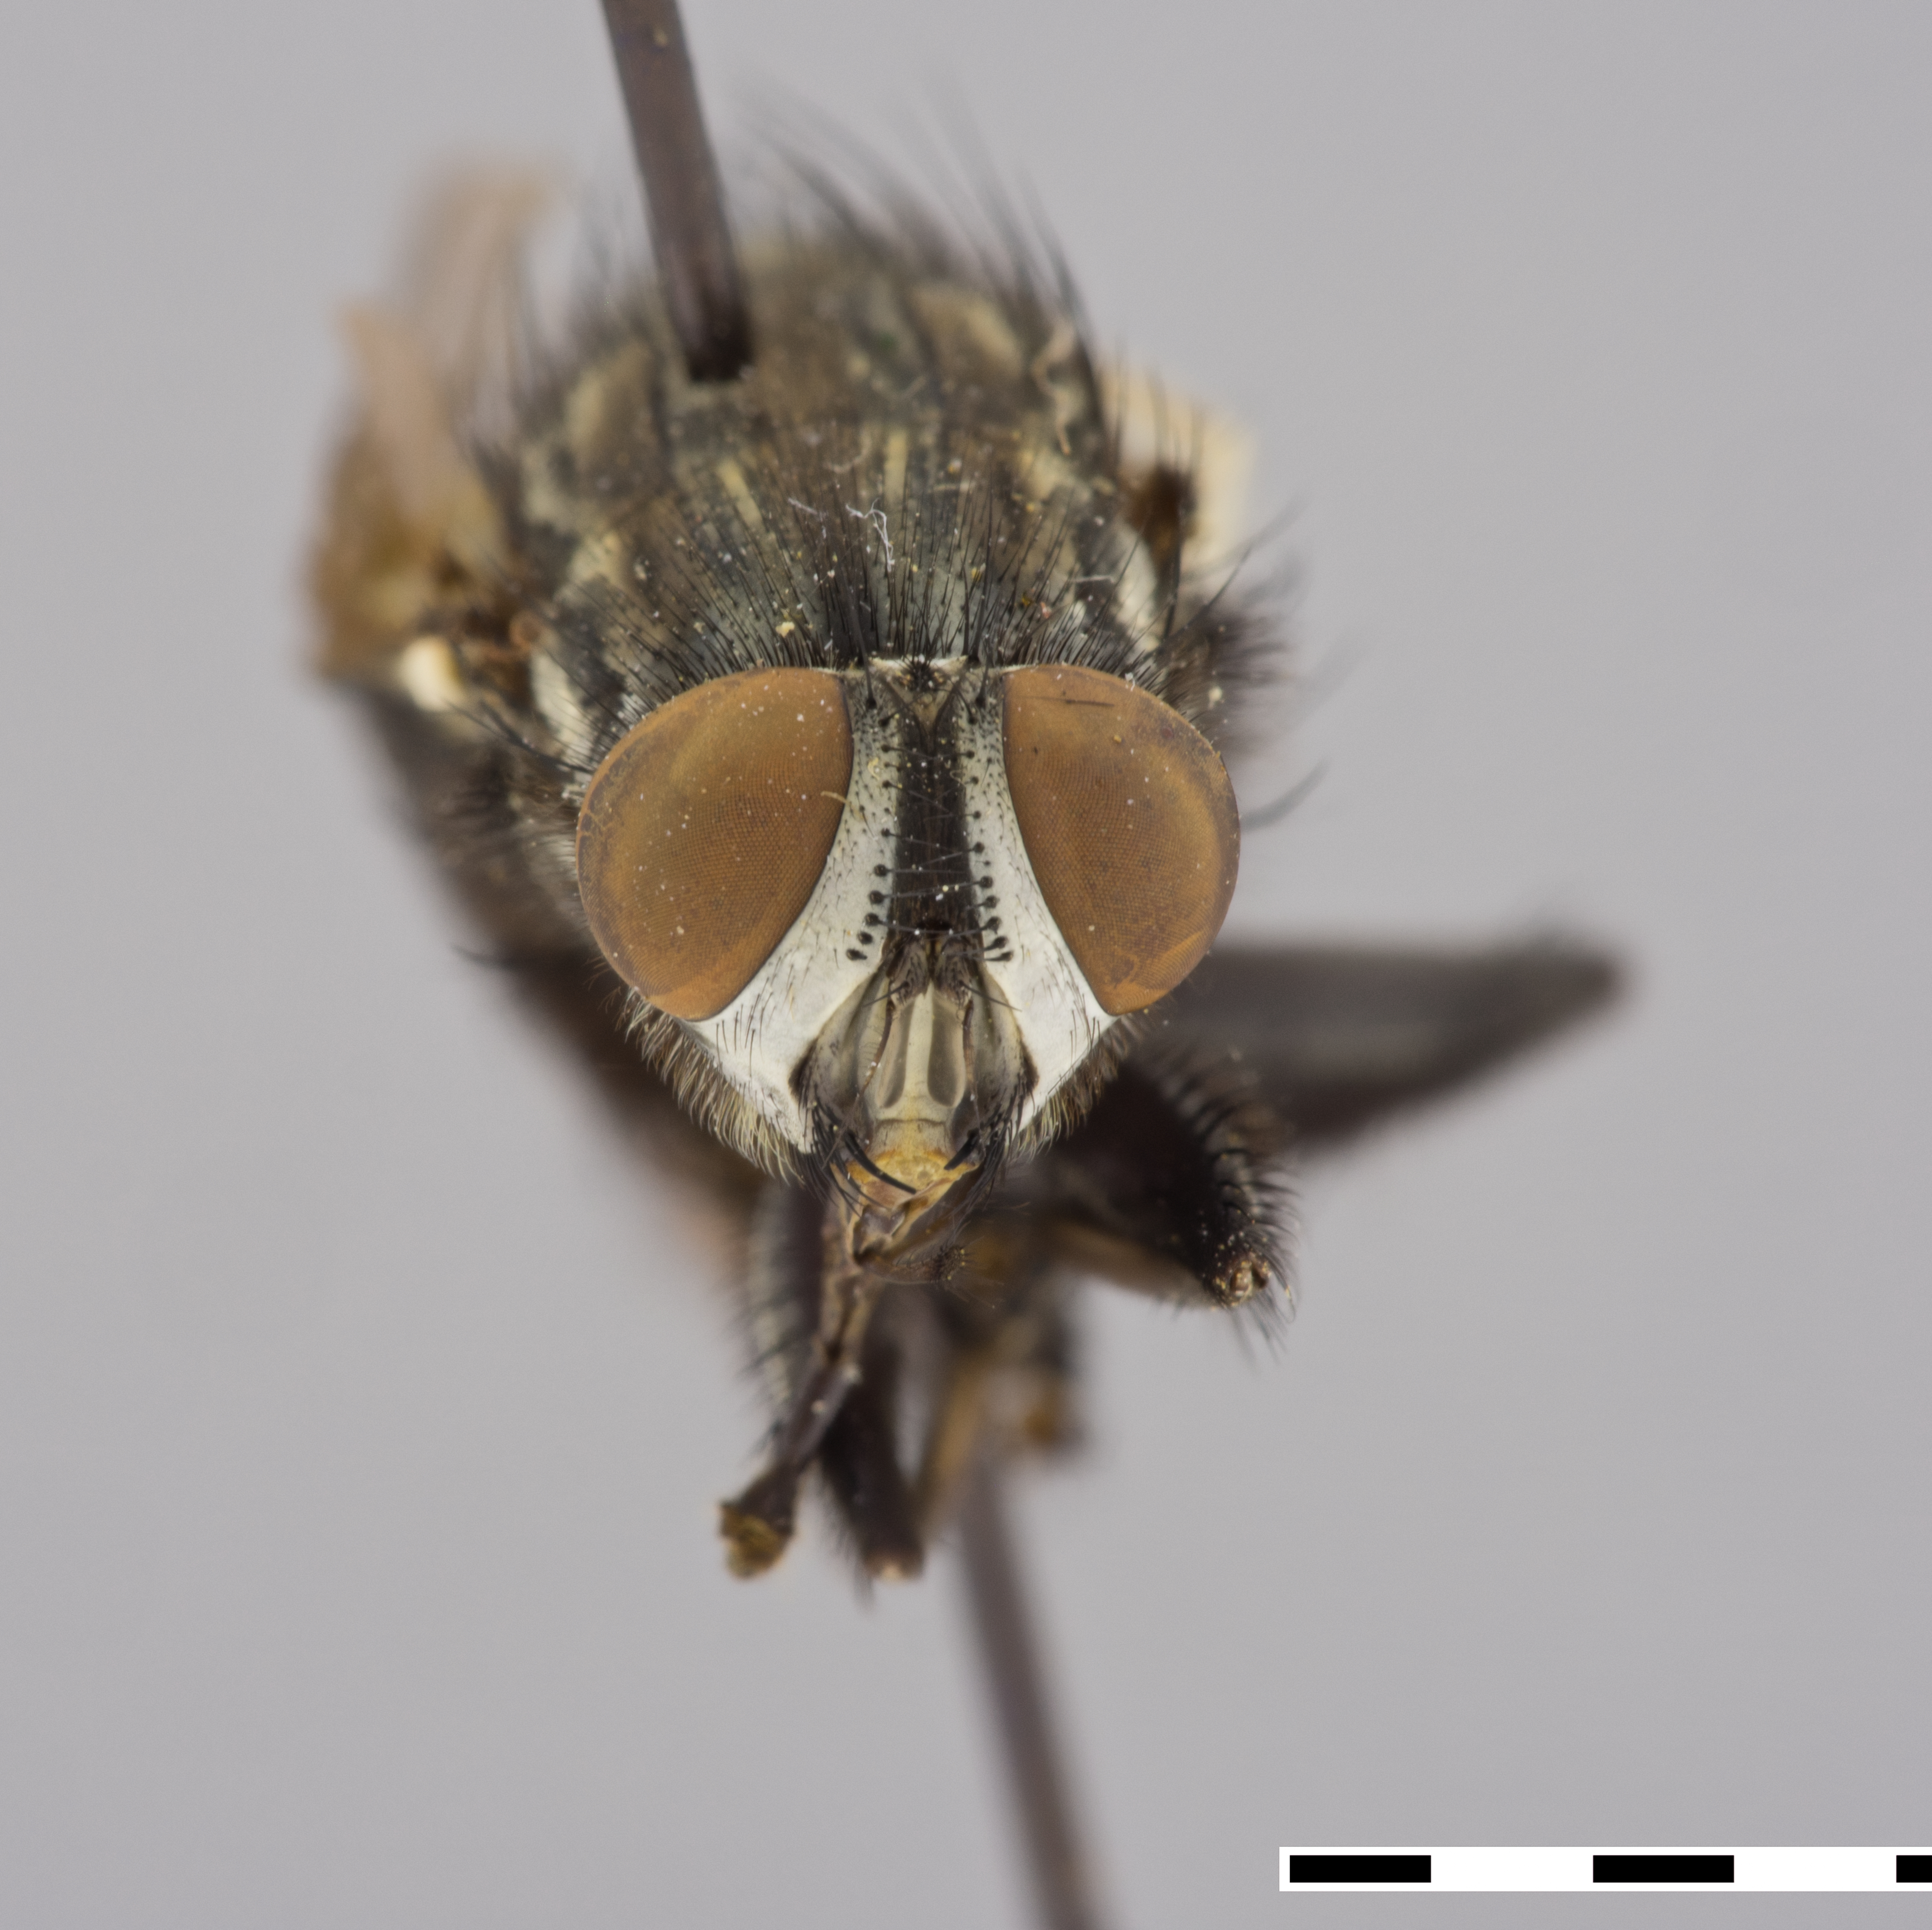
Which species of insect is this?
Peckia hillifera (also Sarcophaga hillifera)
